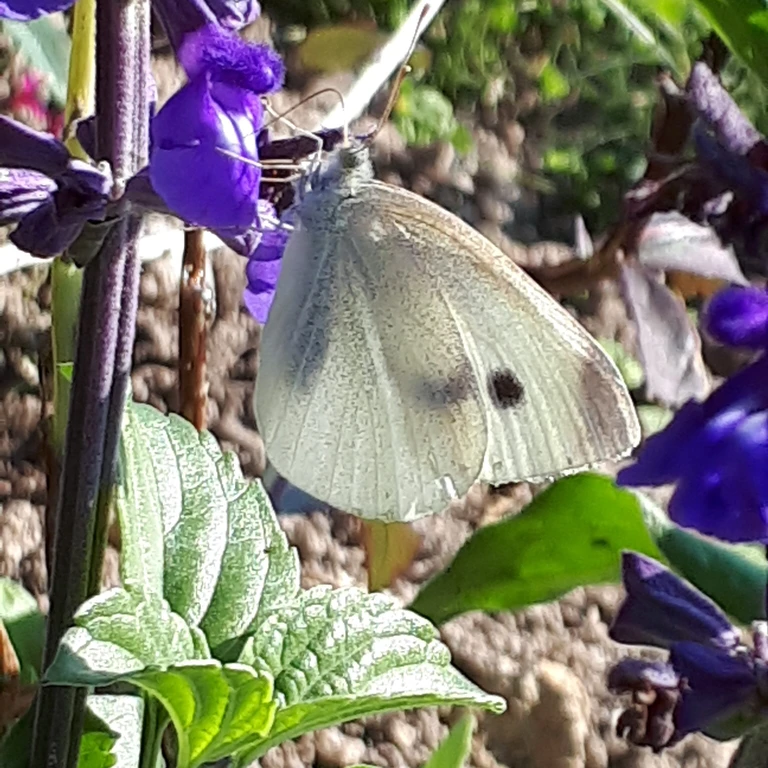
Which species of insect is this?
Pieris rapae
